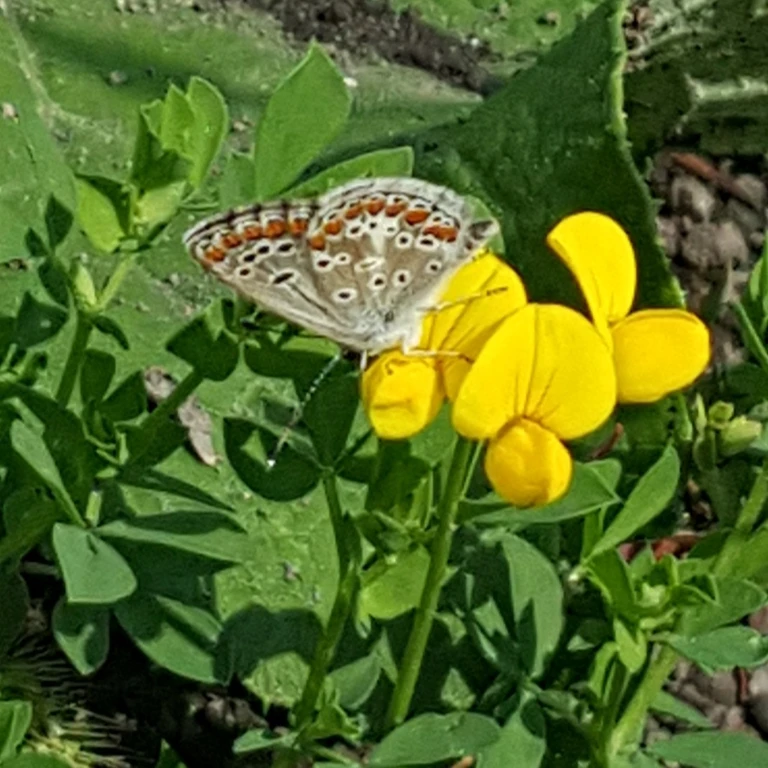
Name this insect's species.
Aricia agestis/artaxerxes
